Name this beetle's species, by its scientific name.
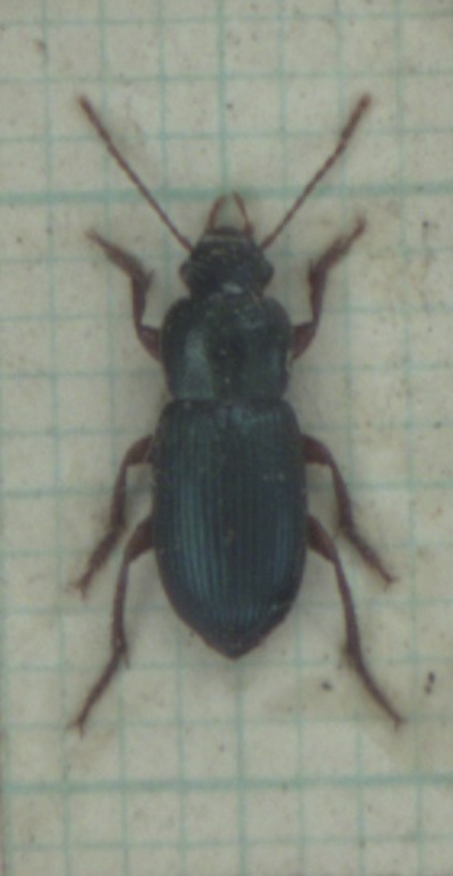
Ophonus azureus
